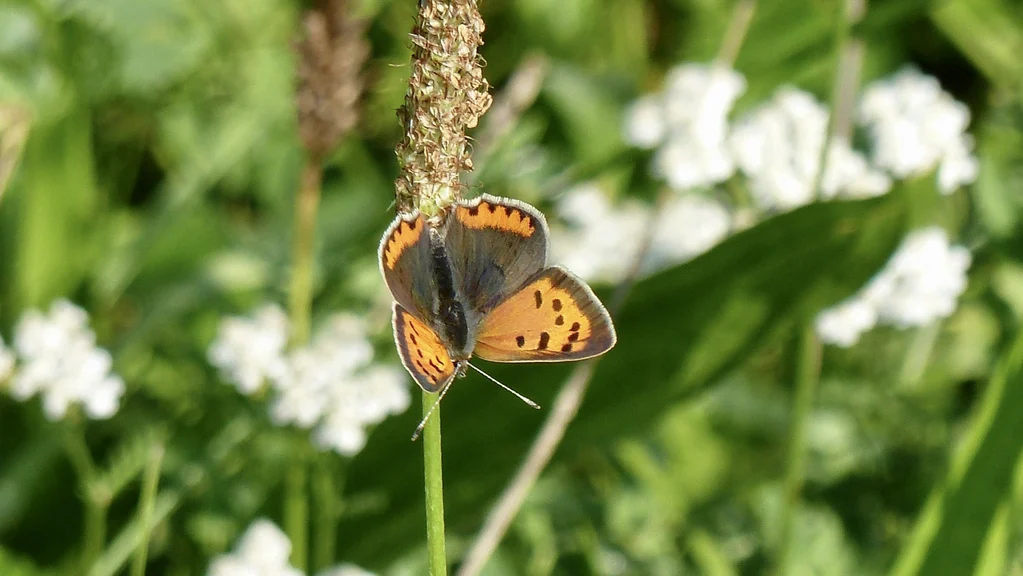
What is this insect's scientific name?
Lycaena phlaeas
